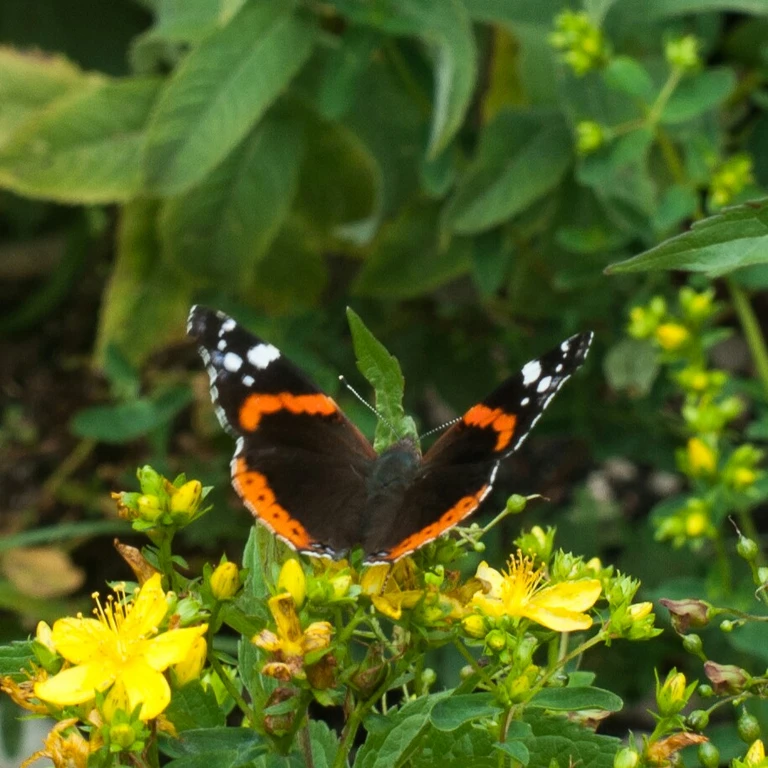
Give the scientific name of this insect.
Vanessa atalanta
